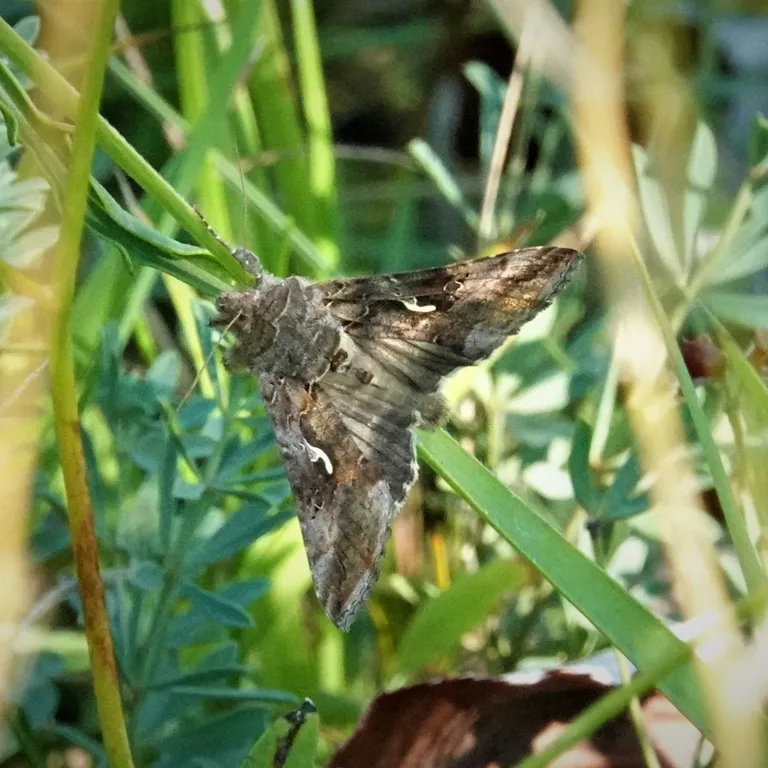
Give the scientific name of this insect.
Autographa gamma
